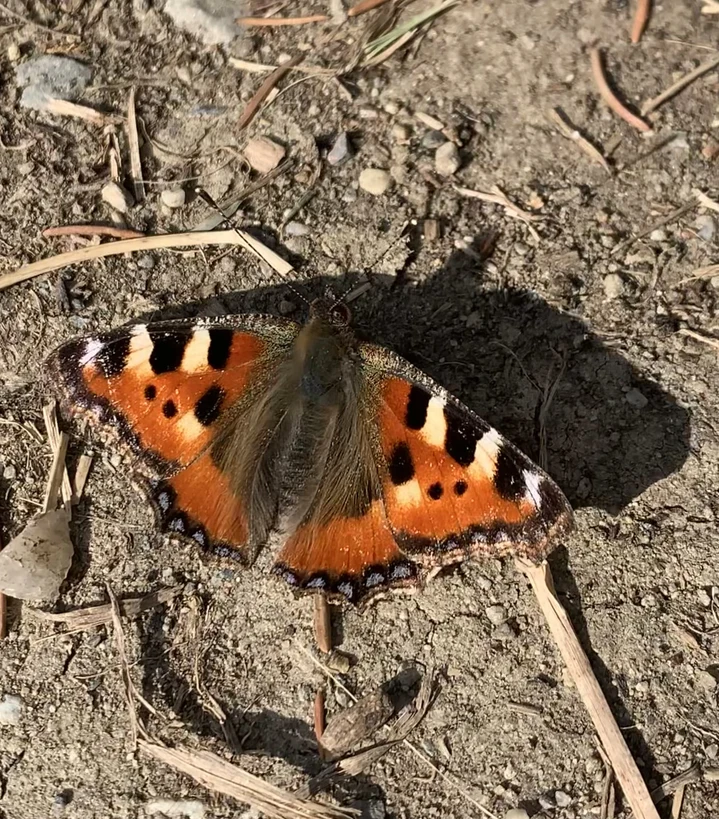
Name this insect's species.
Aglais urticae
